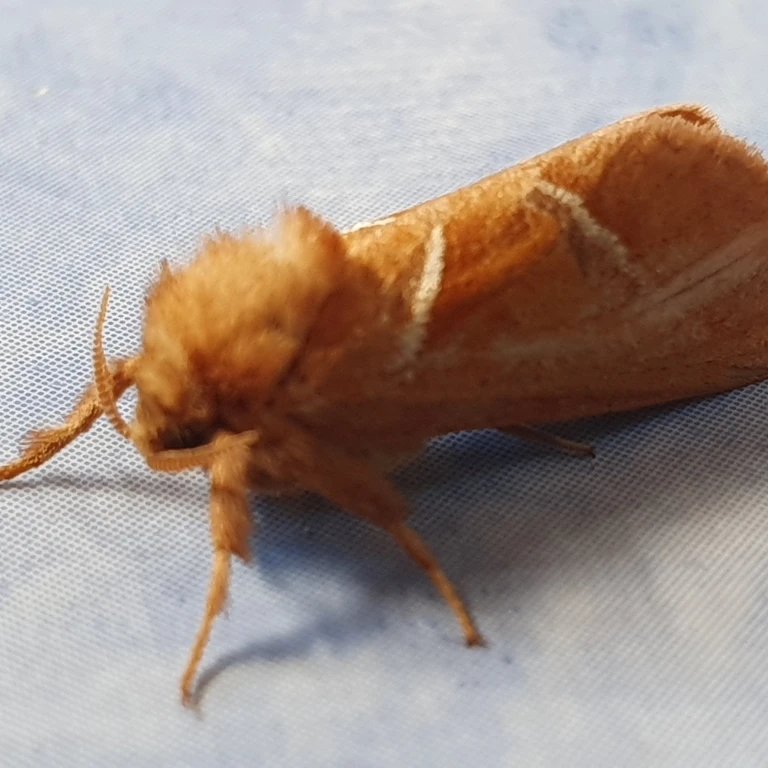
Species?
Triodia sylvina
